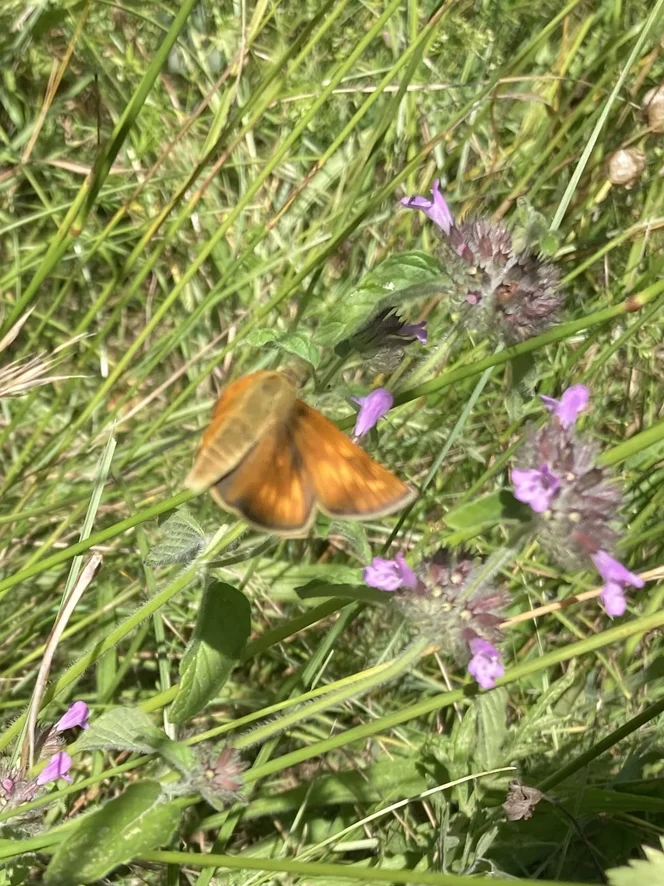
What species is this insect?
Ochlodes sylvanus (also Ochlodes venata)
